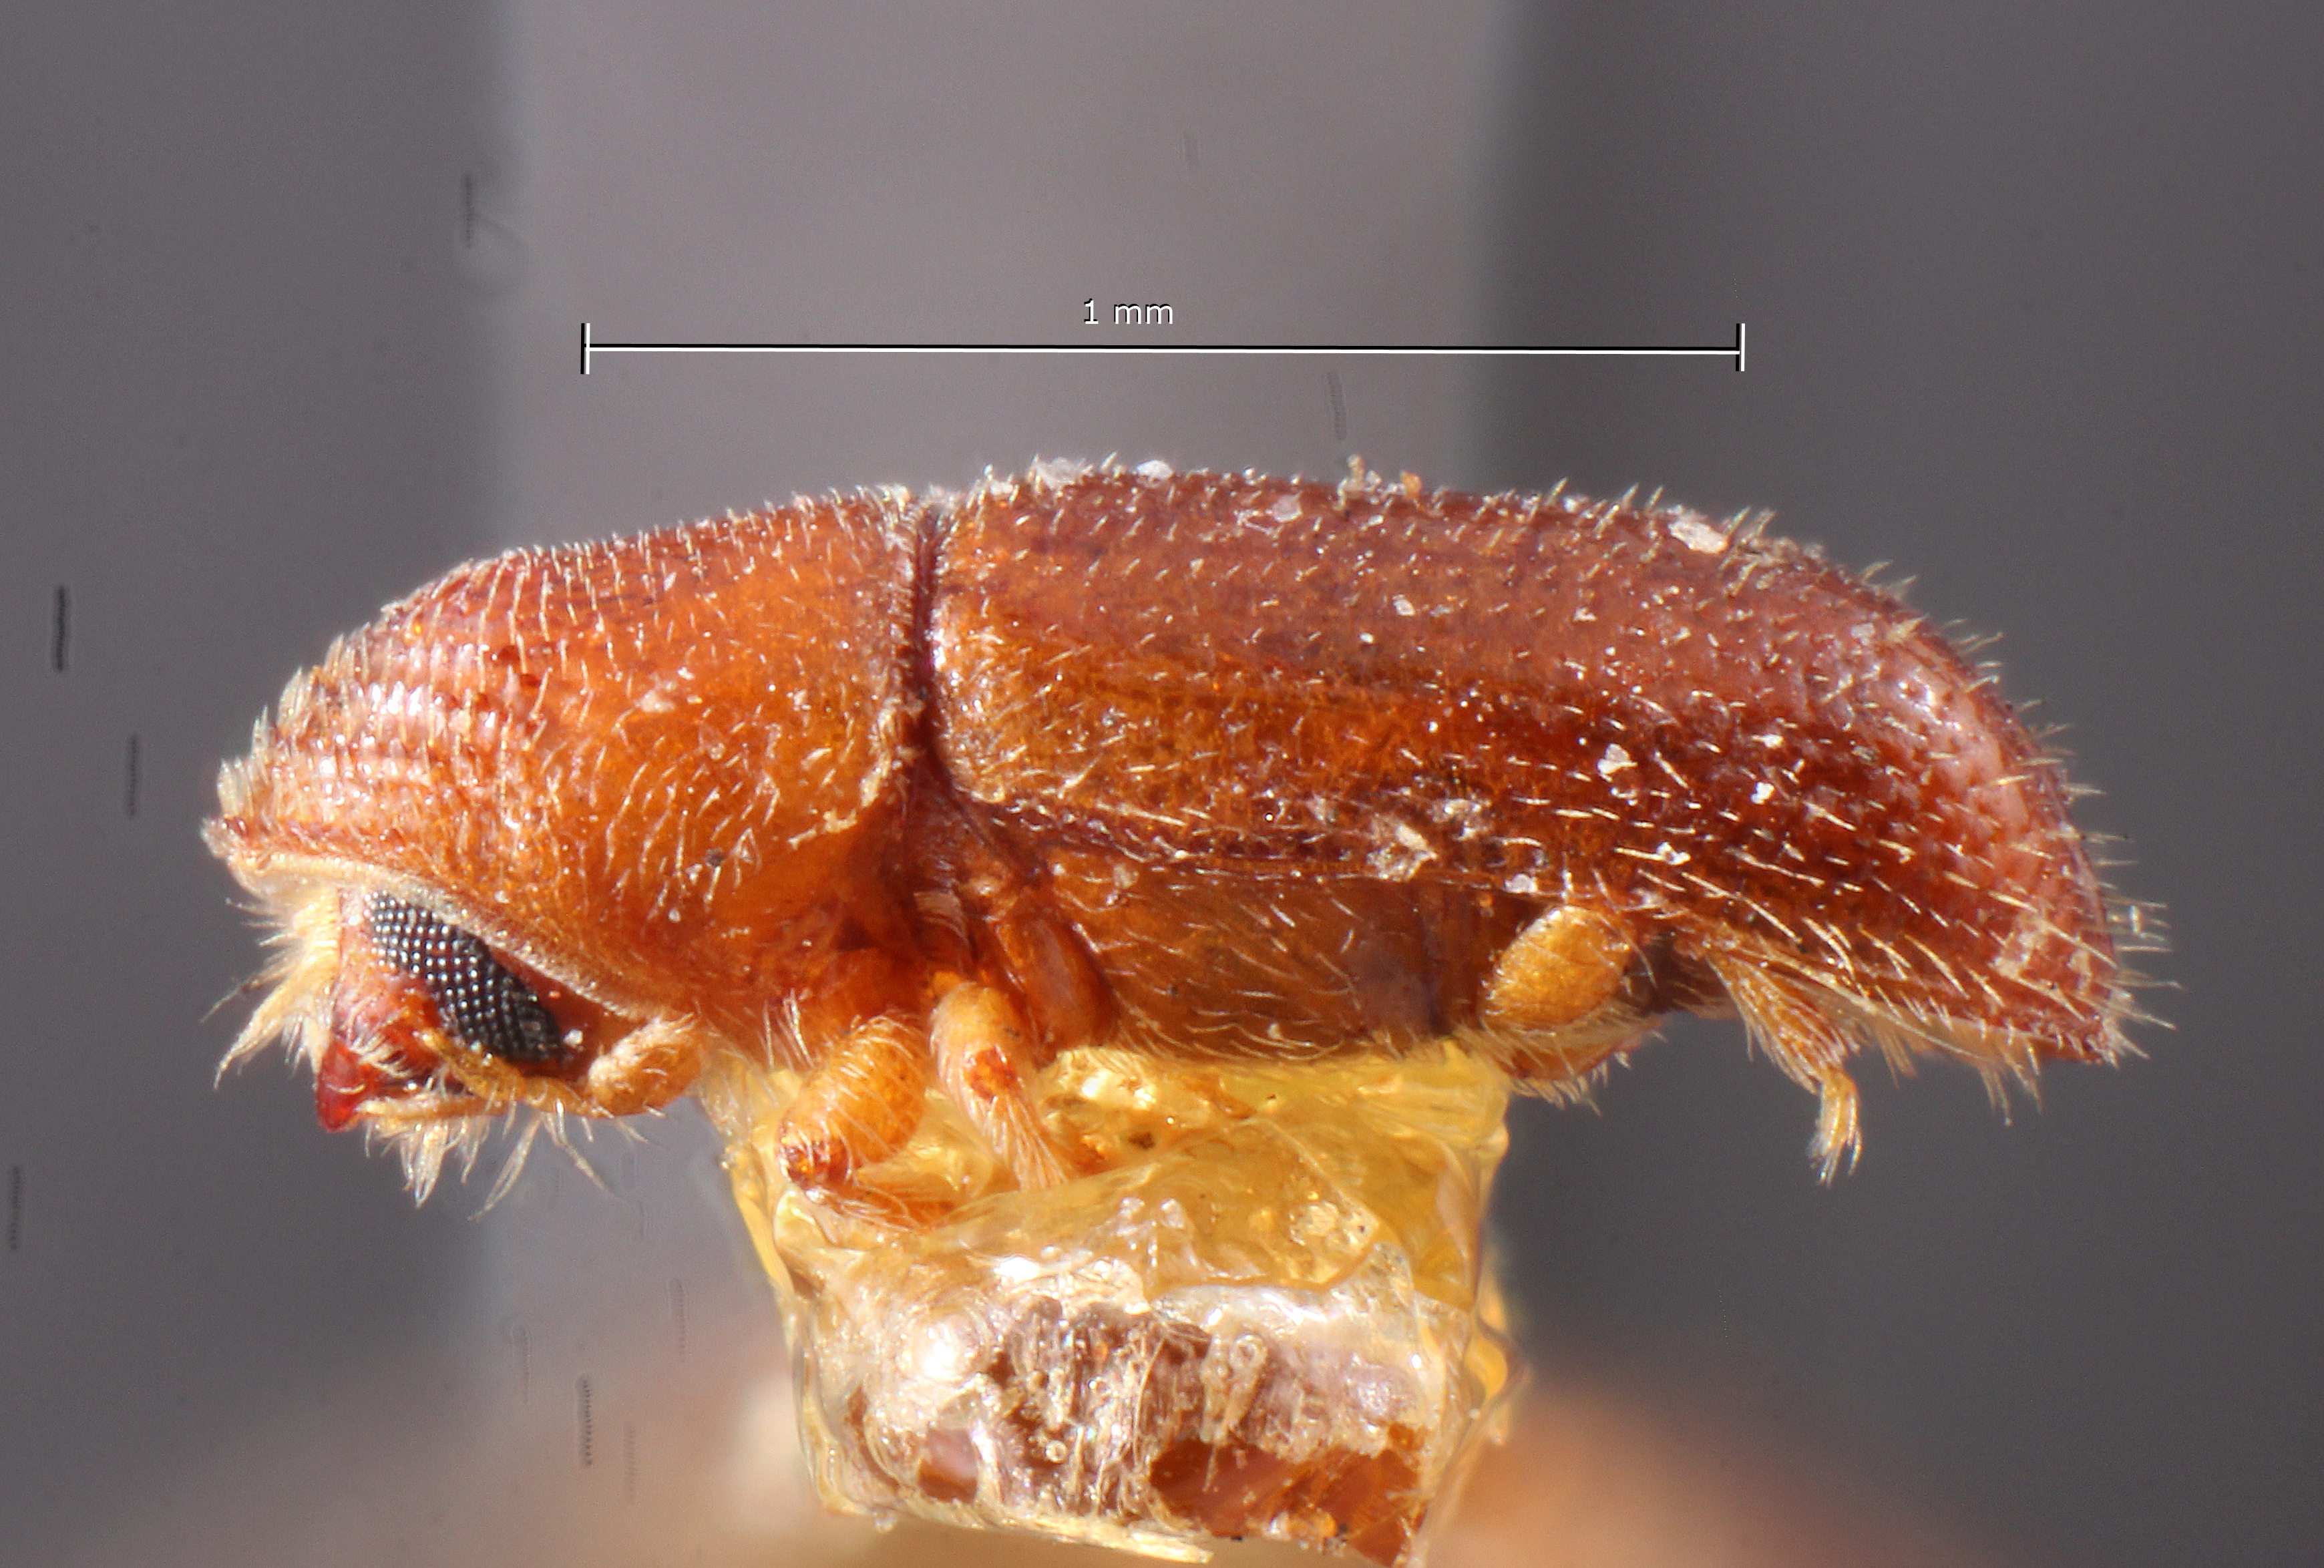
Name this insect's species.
Pityophthorus juglandis
